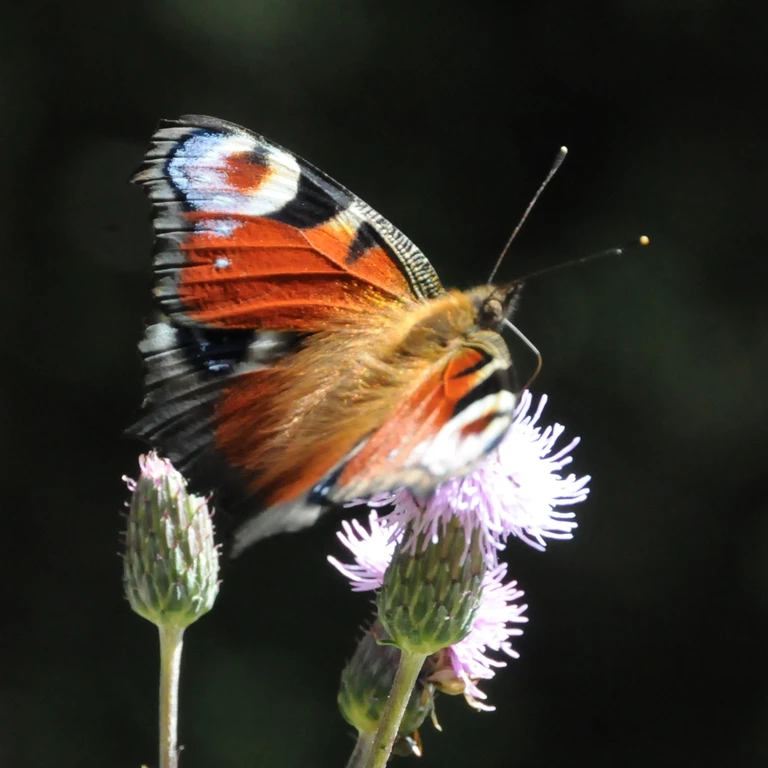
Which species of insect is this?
Aglais io
